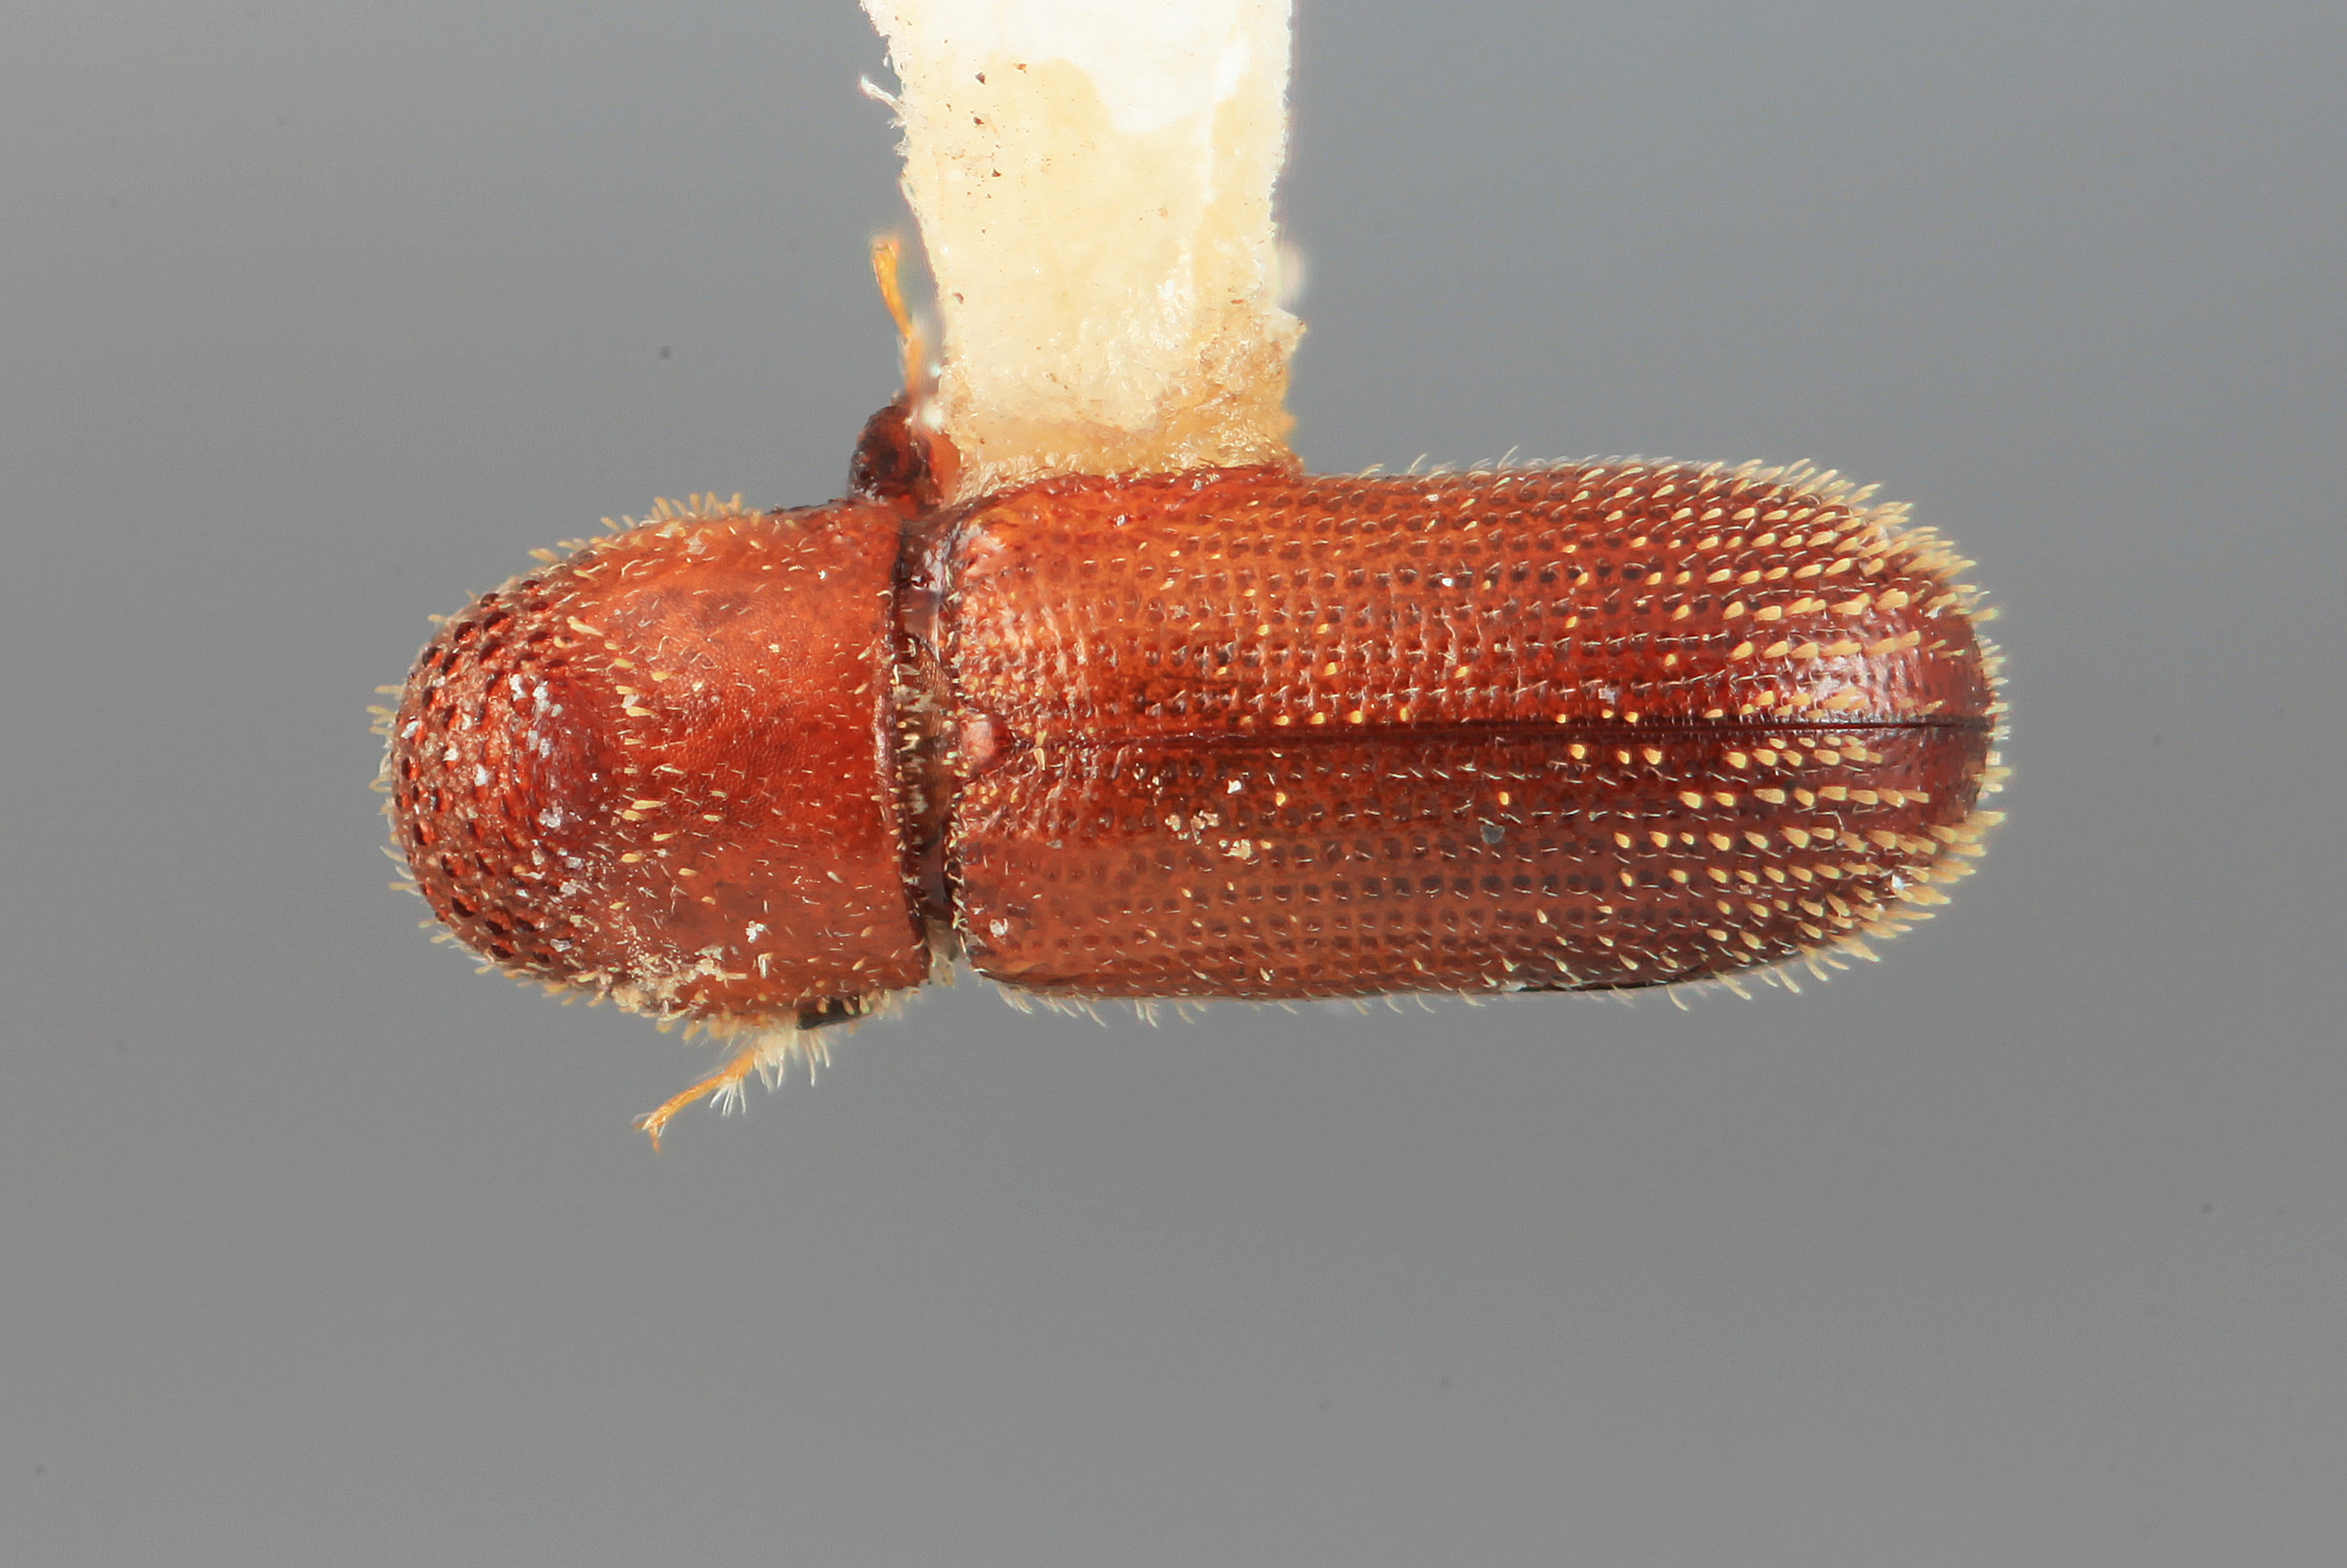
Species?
Thysanoes epicaris
